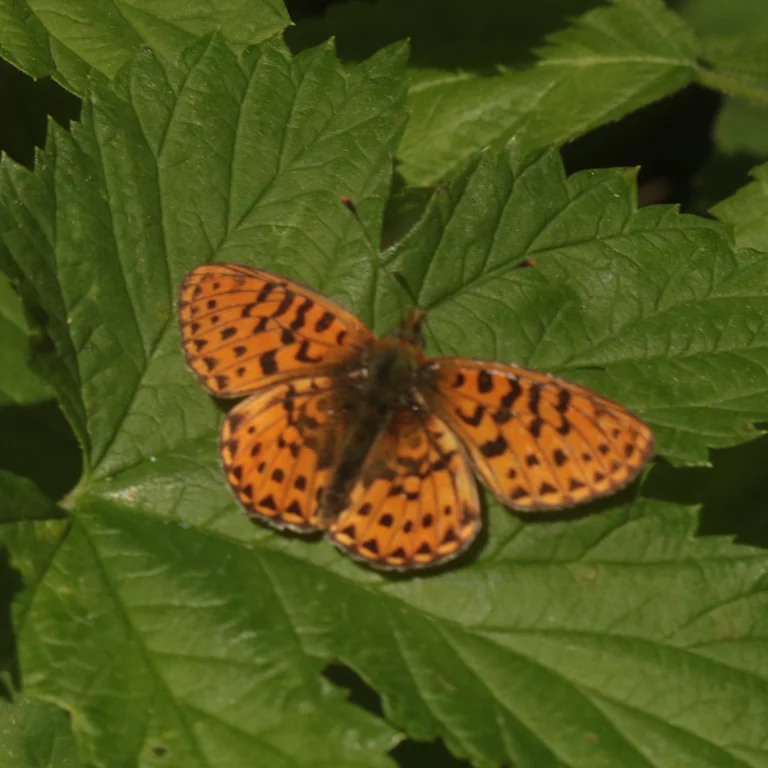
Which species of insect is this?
Boloria euphrosyne (also Clossiana euphrosyne)
